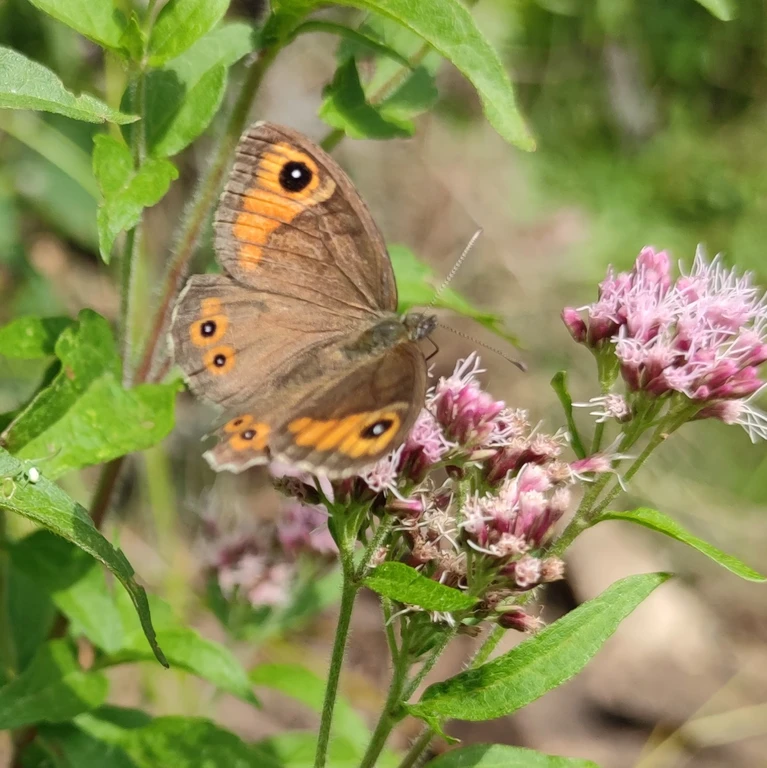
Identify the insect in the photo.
Lasiommata maera (also Pararge maera)
